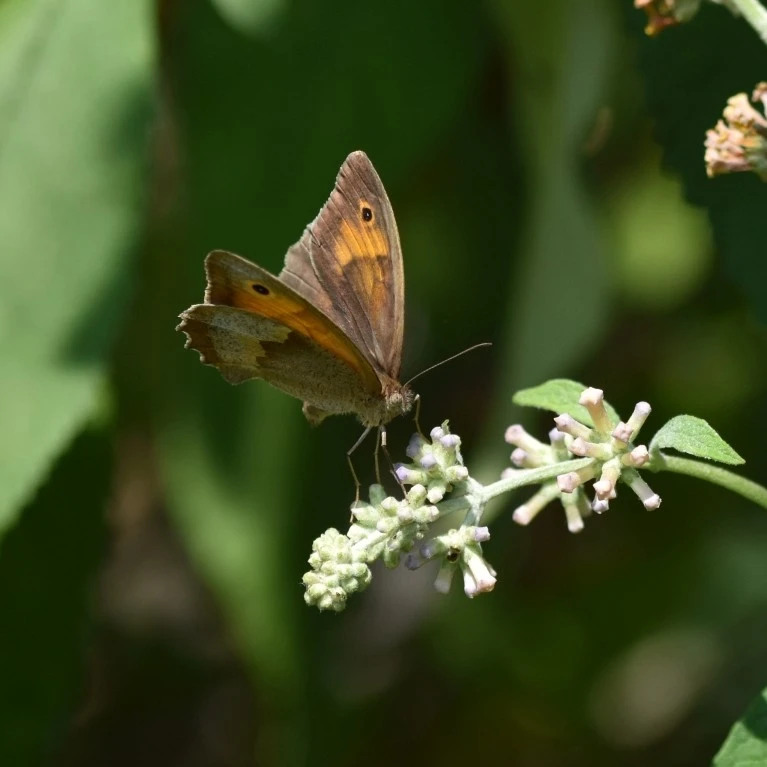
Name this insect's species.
Maniola jurtina
